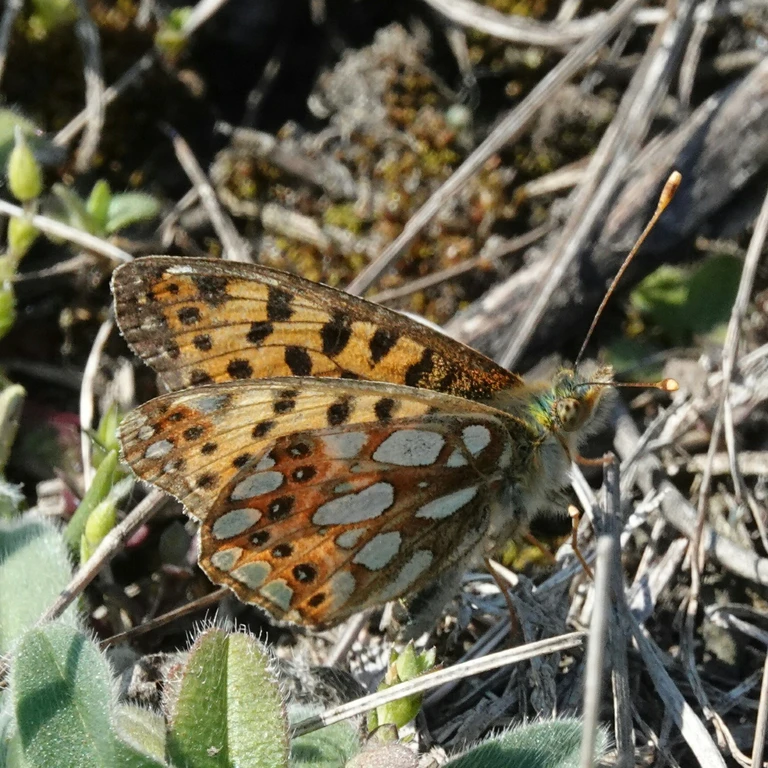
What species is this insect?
Issoria lathonia
